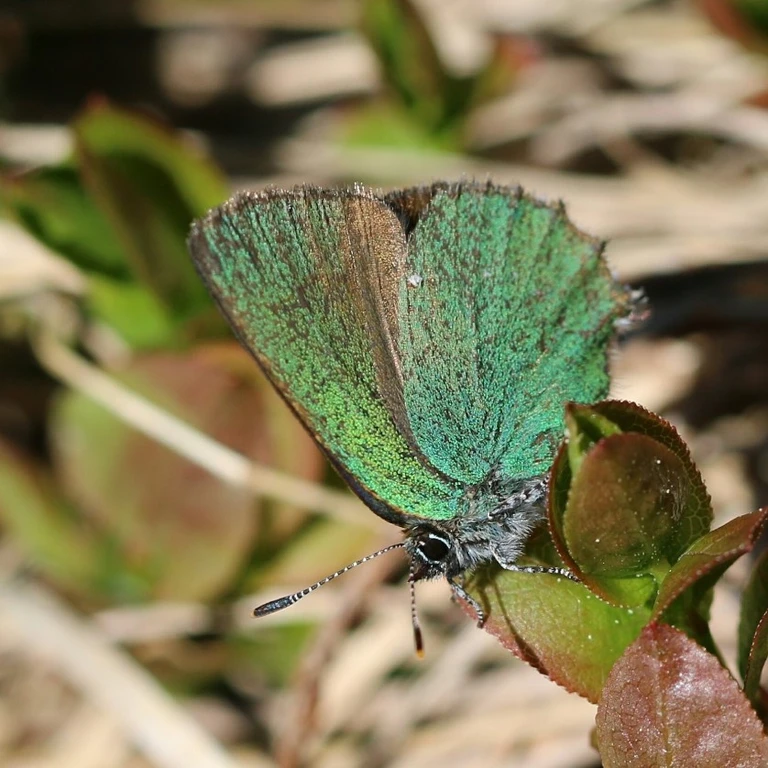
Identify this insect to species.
Callophrys rubi
